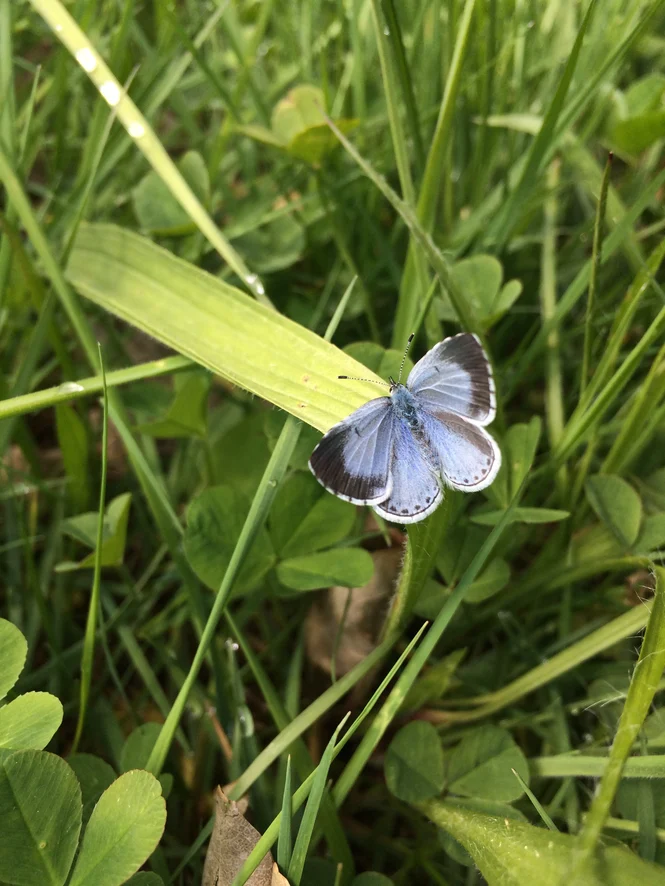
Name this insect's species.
Celastrina argiolus
